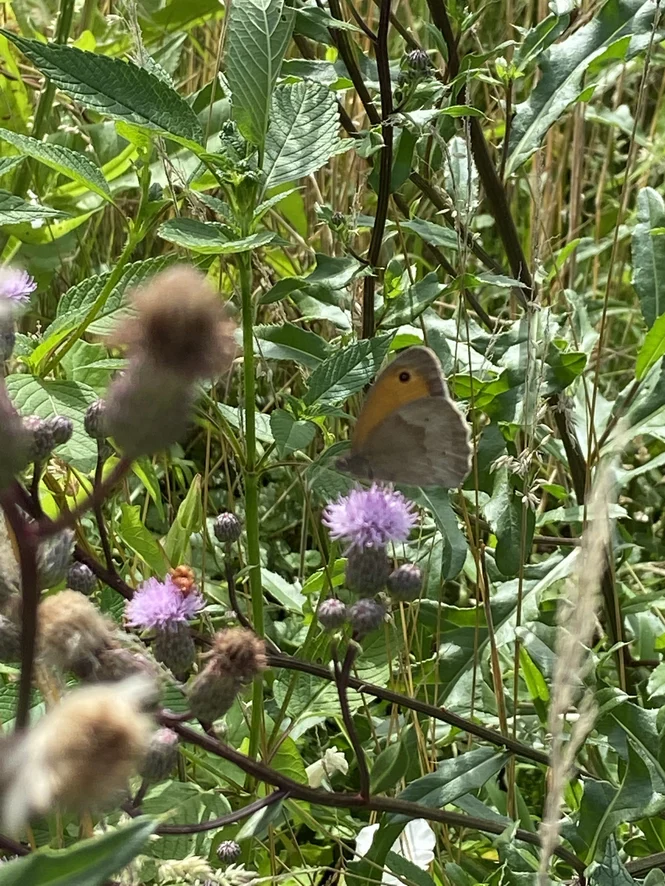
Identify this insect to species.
Maniola jurtina
